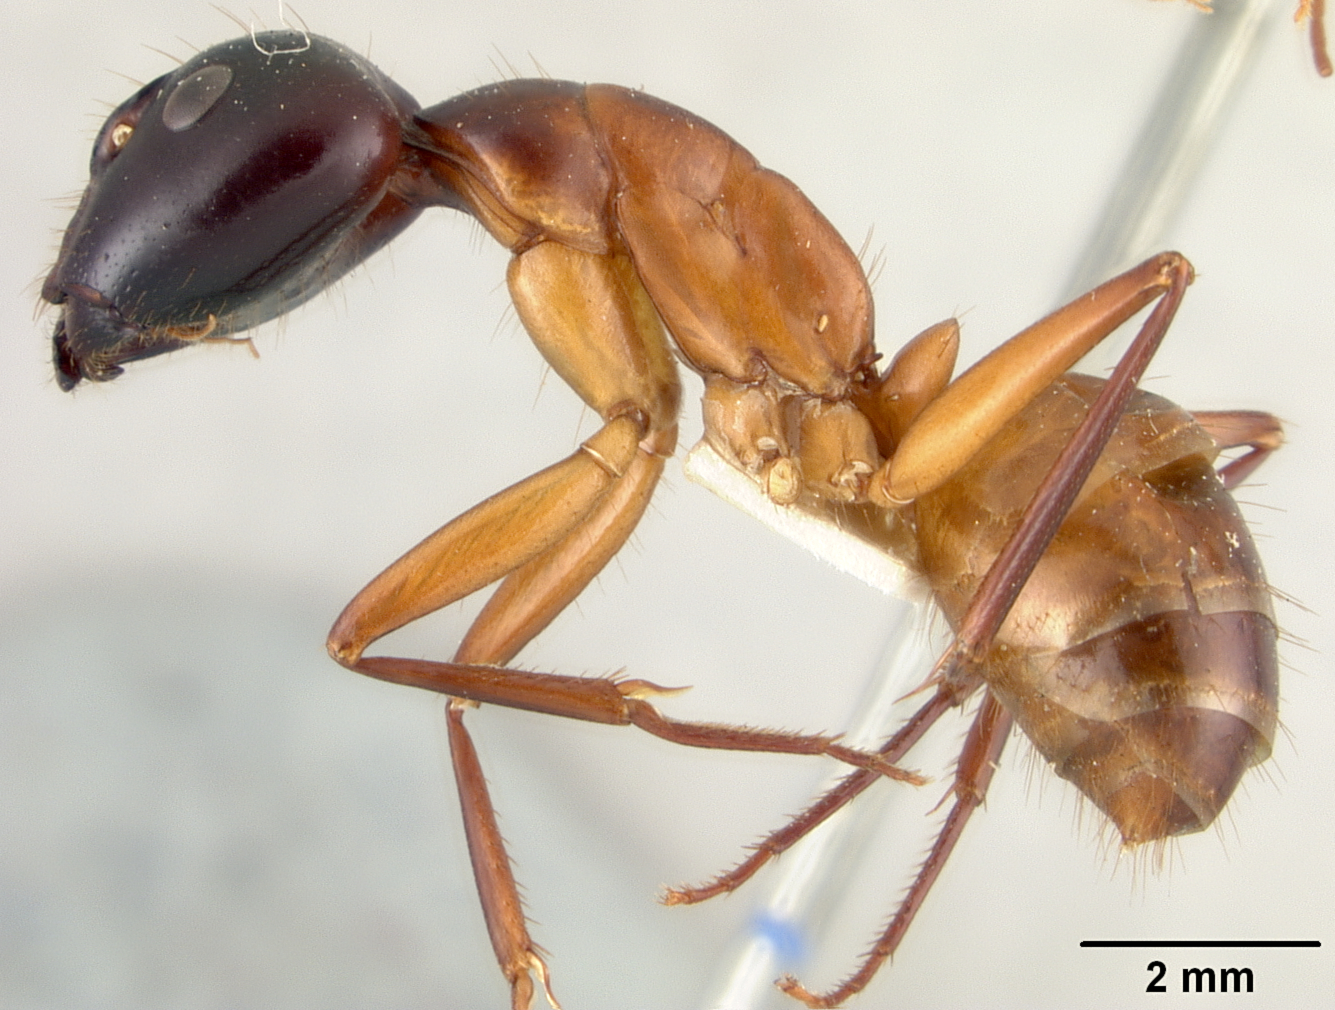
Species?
Camponotus acutirostris
